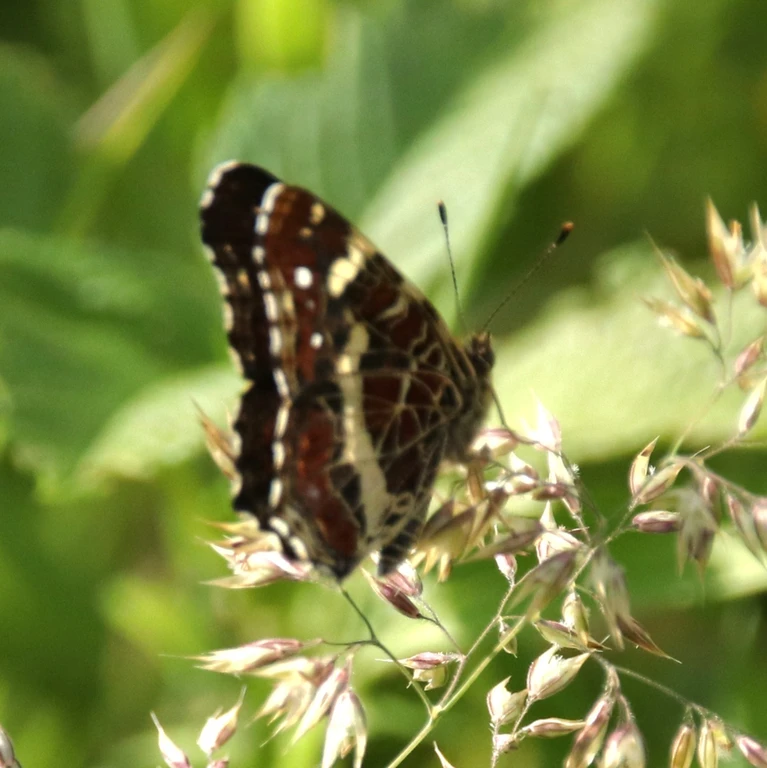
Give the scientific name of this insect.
Araschnia levana
